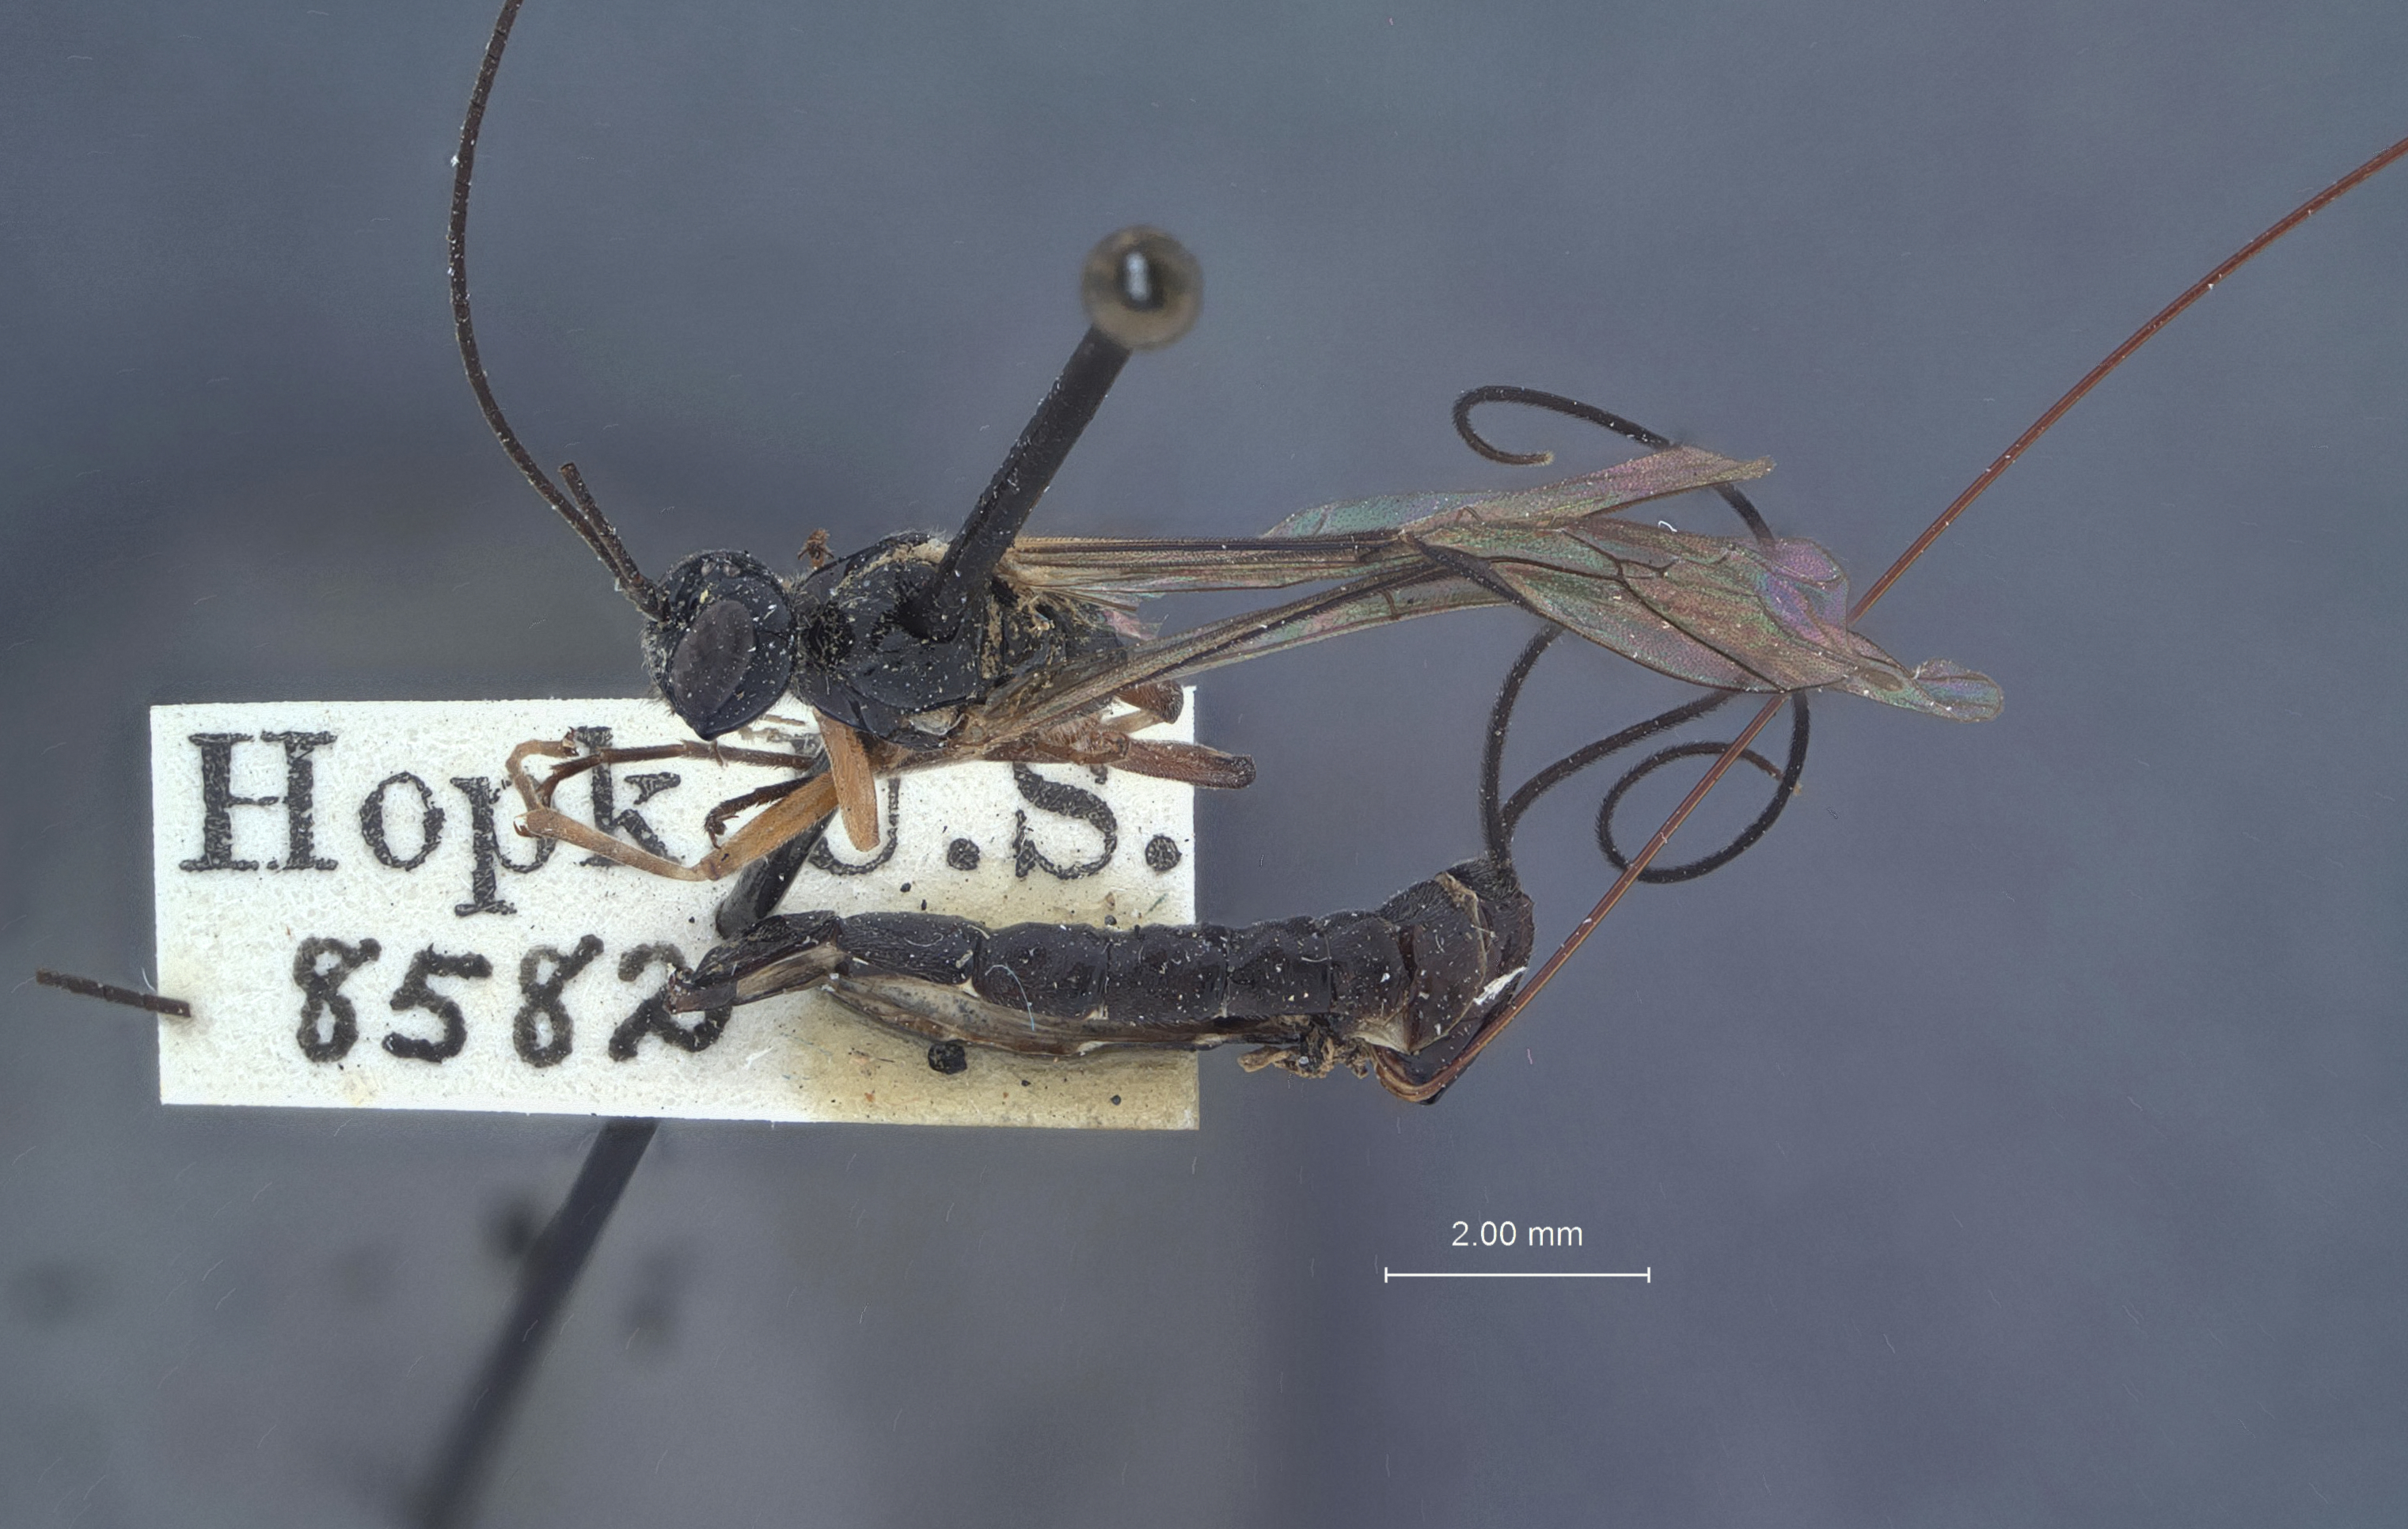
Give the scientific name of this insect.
Exeristes nubilipennis
